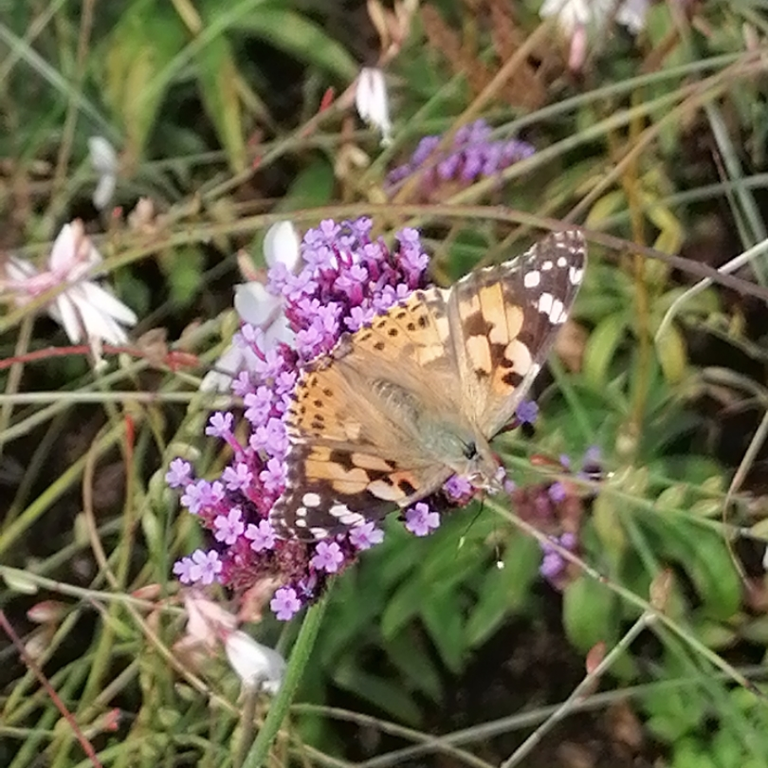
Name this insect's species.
Vanessa cardui
